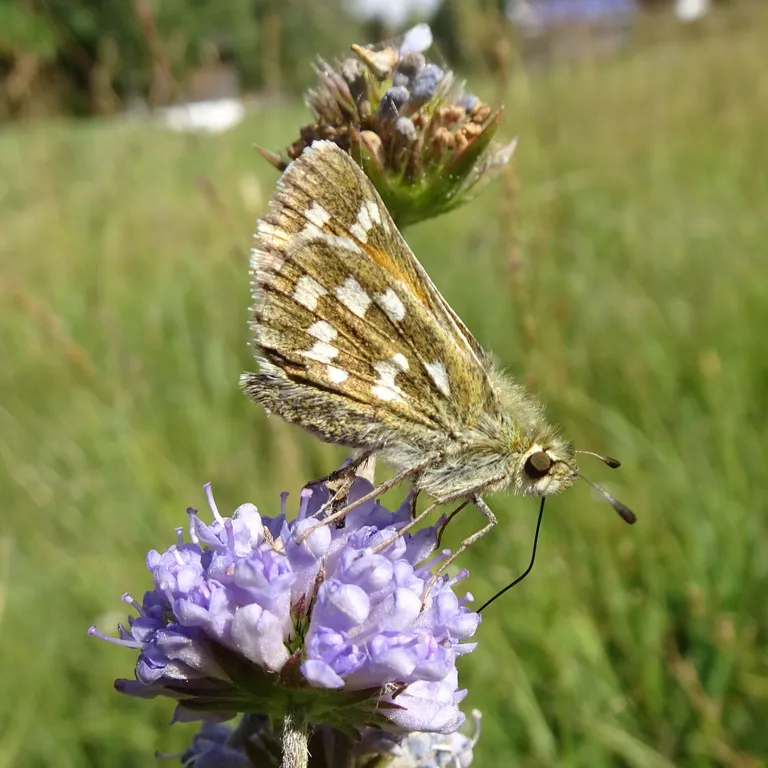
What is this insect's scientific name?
Hesperia comma
